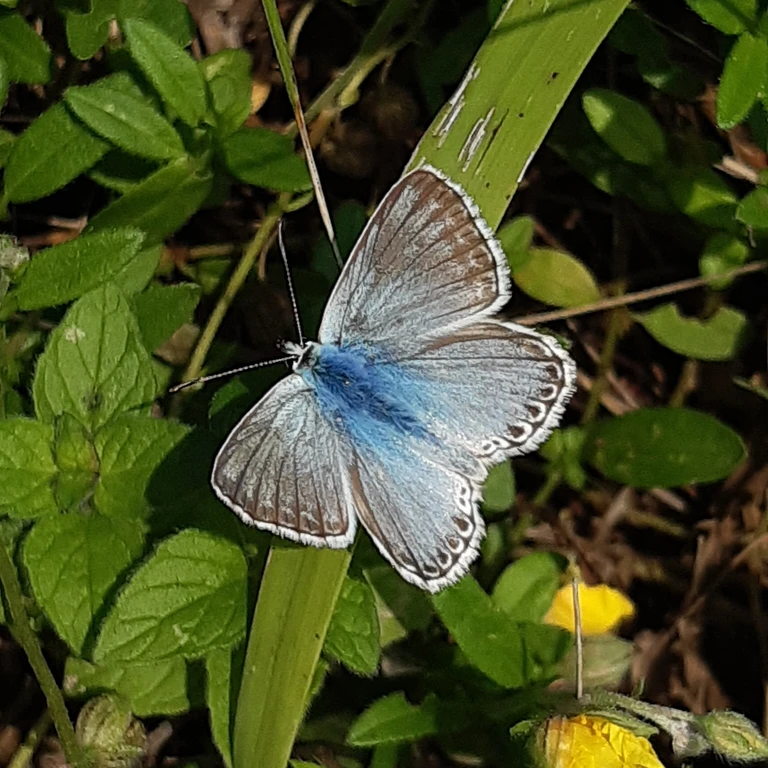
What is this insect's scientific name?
Lysandra coridon
